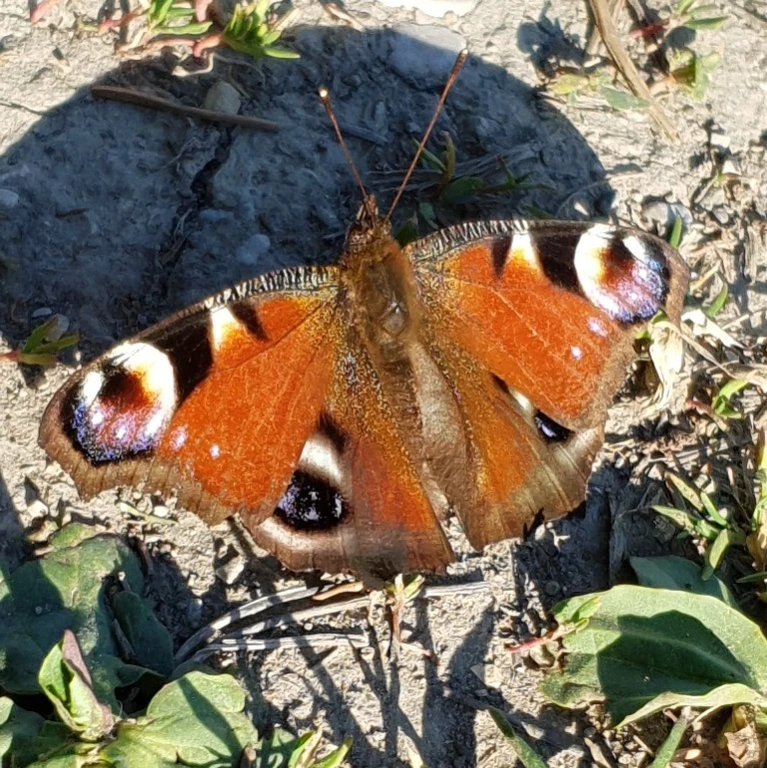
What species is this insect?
Aglais io
